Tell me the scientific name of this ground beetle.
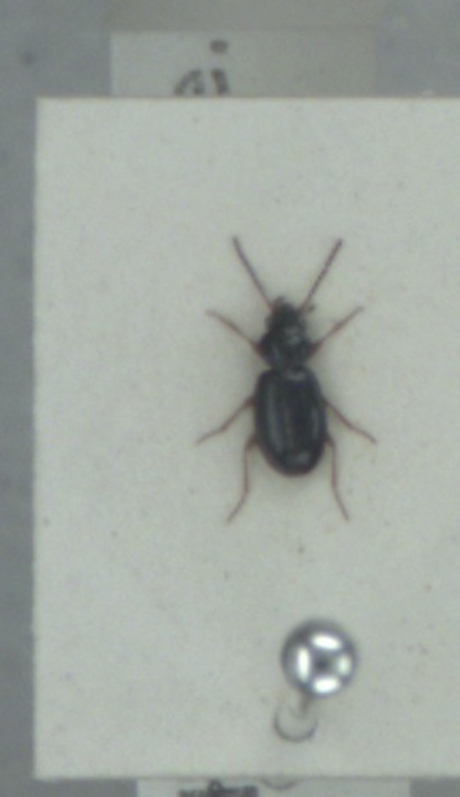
Bembidion gilvipes
